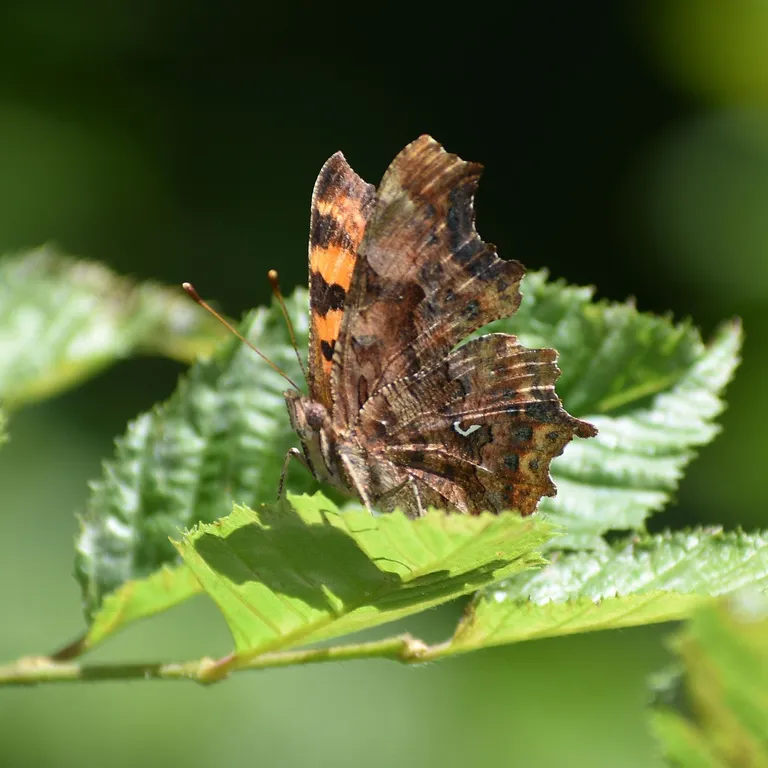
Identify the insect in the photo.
Polygonia c-album
